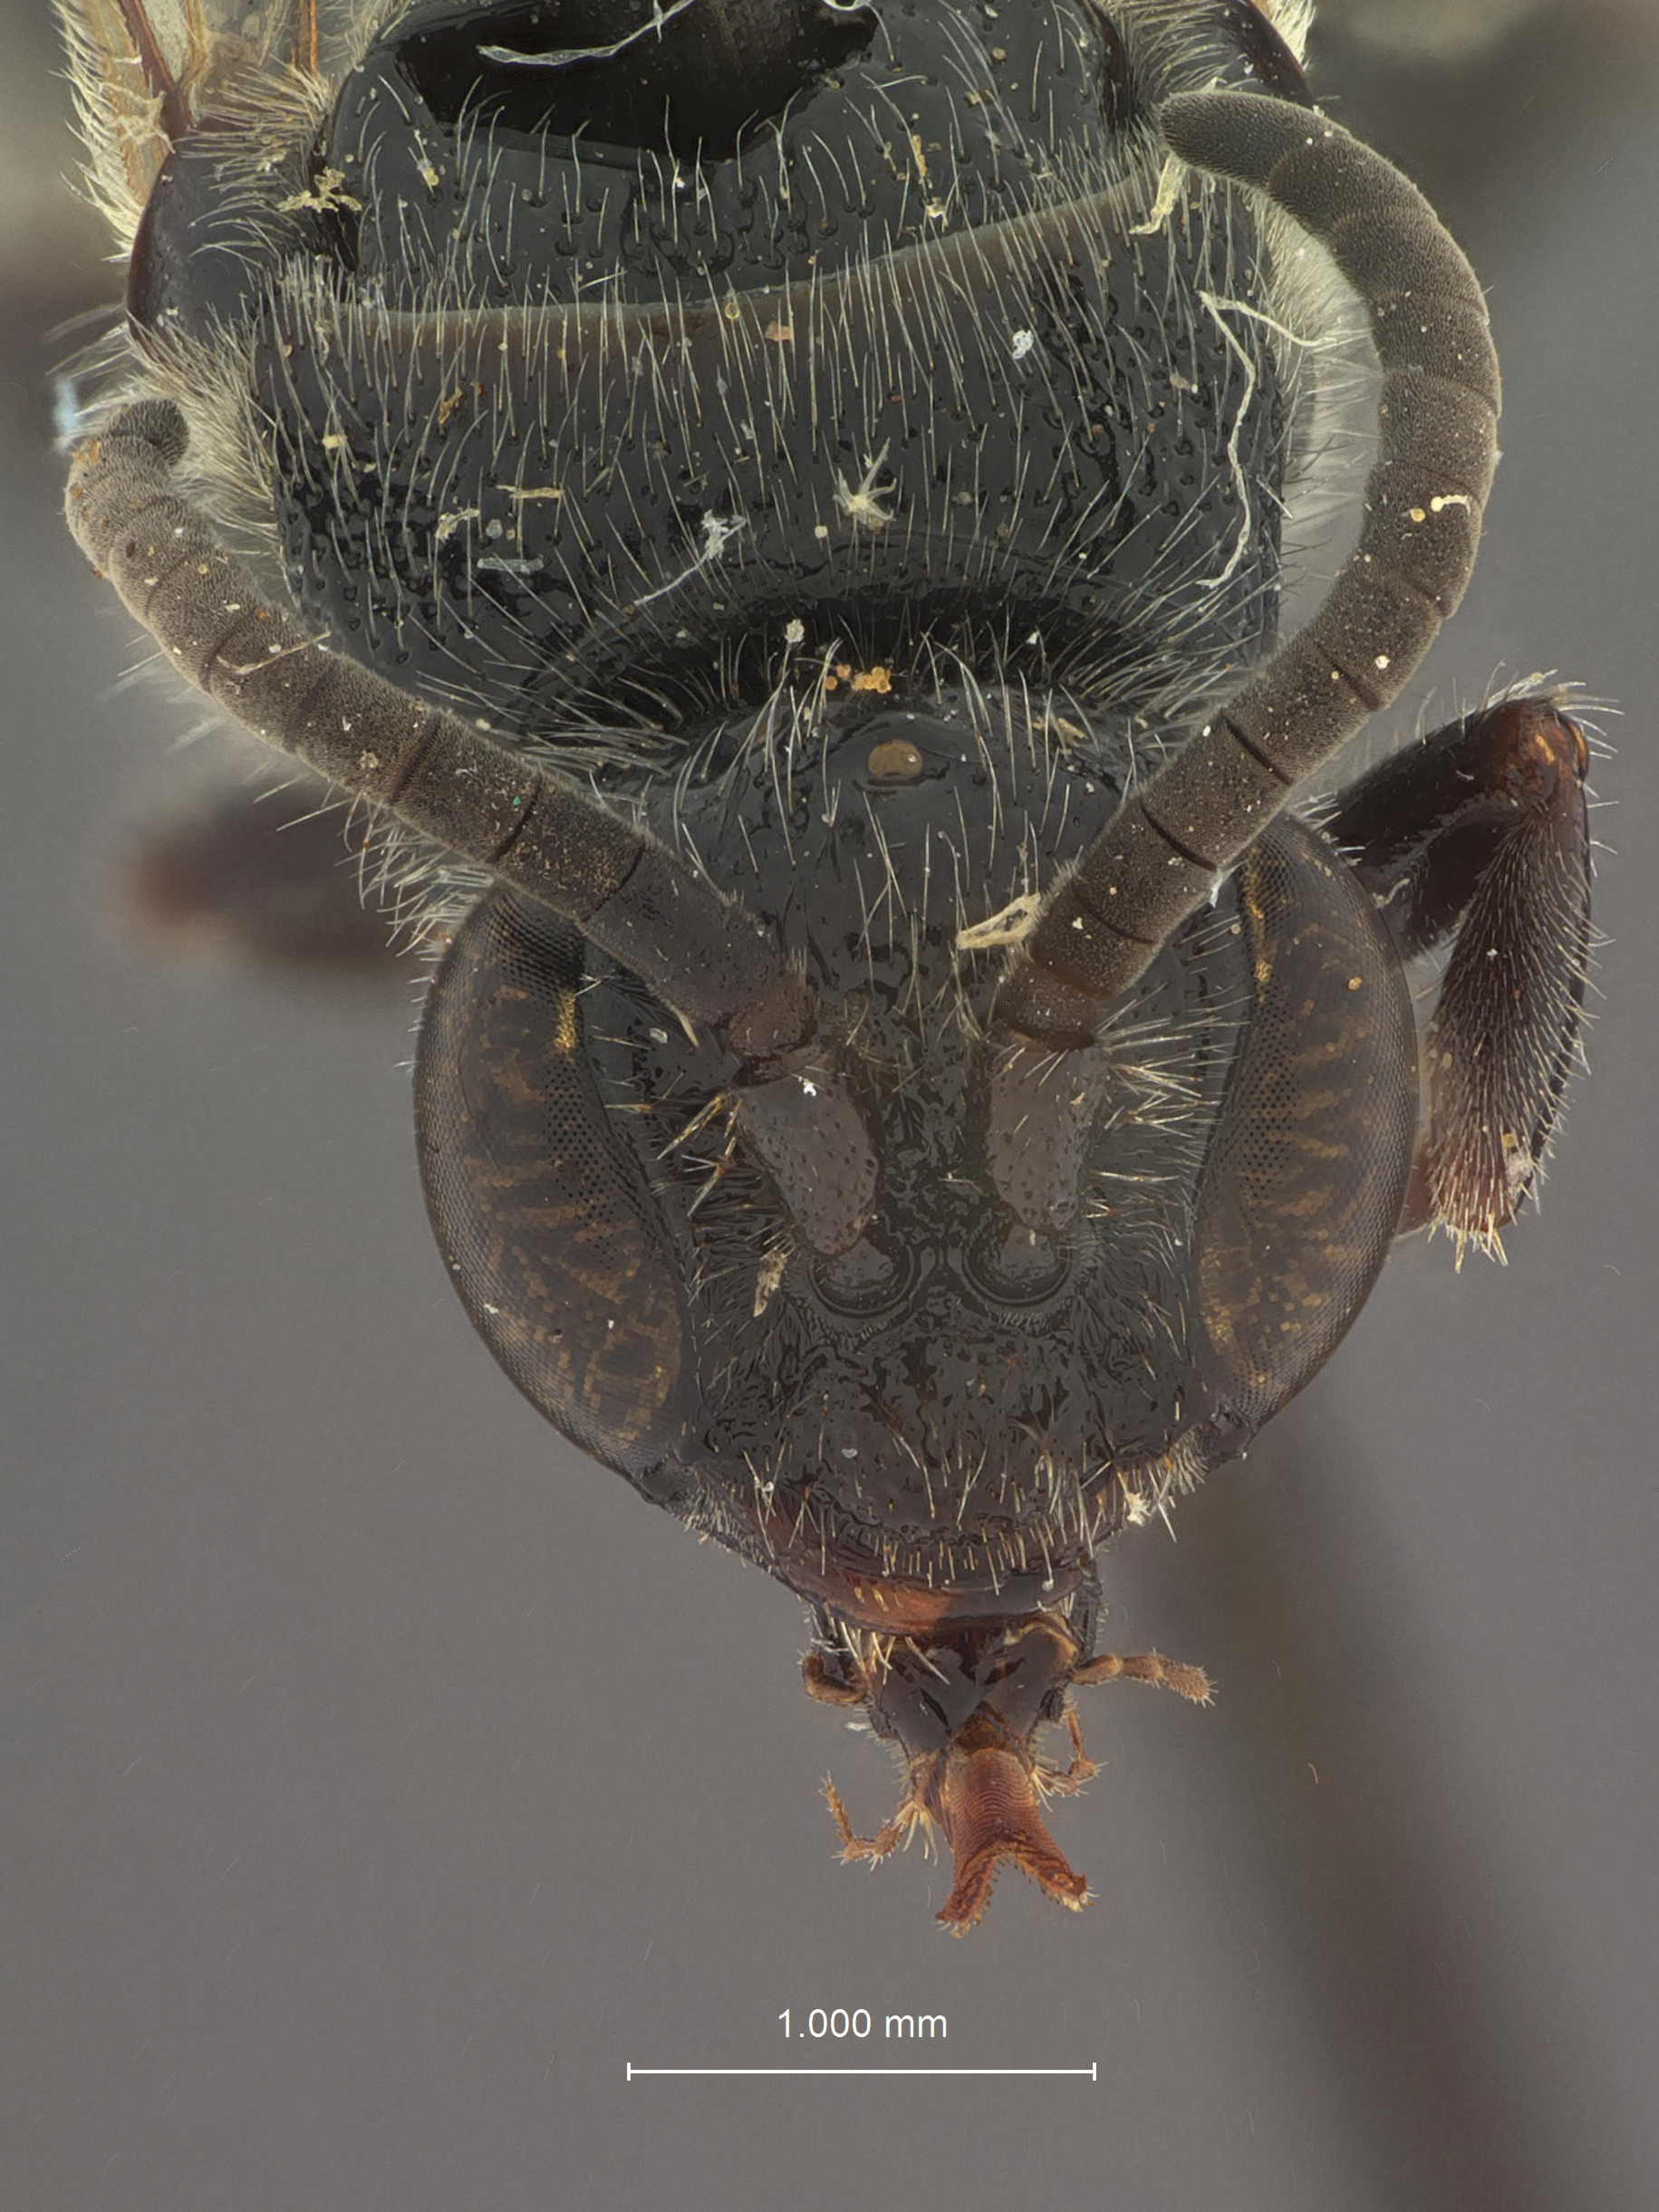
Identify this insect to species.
Paatiphia aequalis
